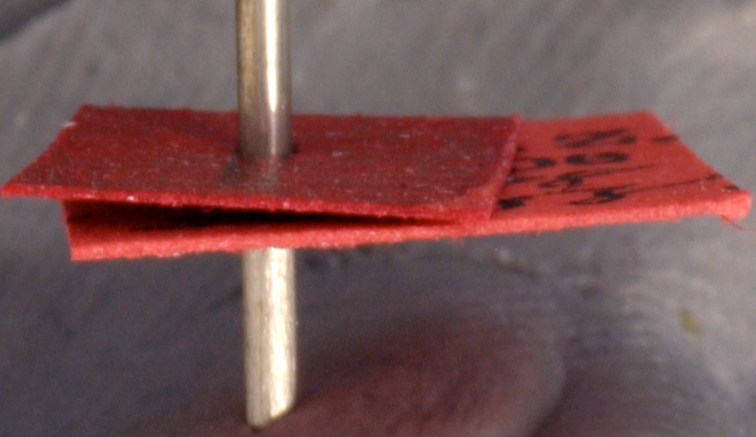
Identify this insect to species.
Camponotus culmicola
